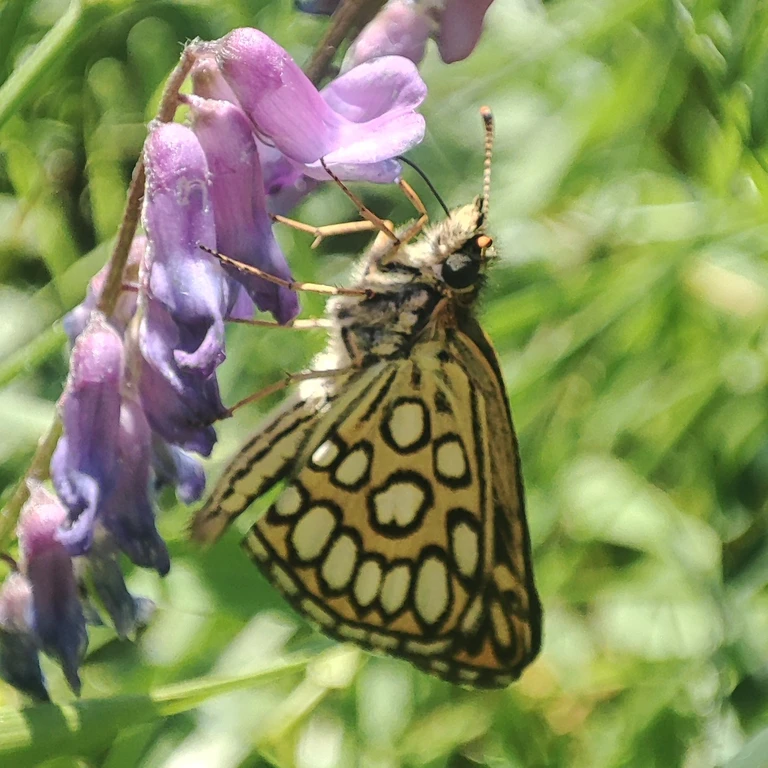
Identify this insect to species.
Heteropterus morpheus
